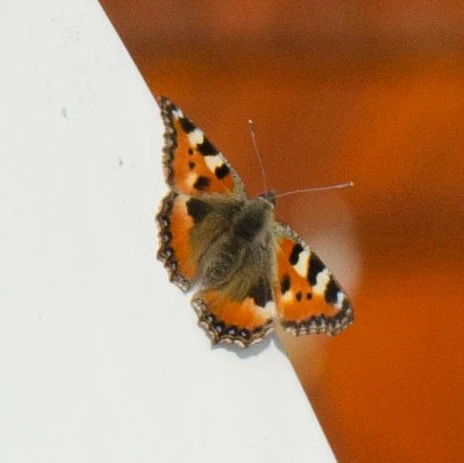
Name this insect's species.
Aglais urticae
